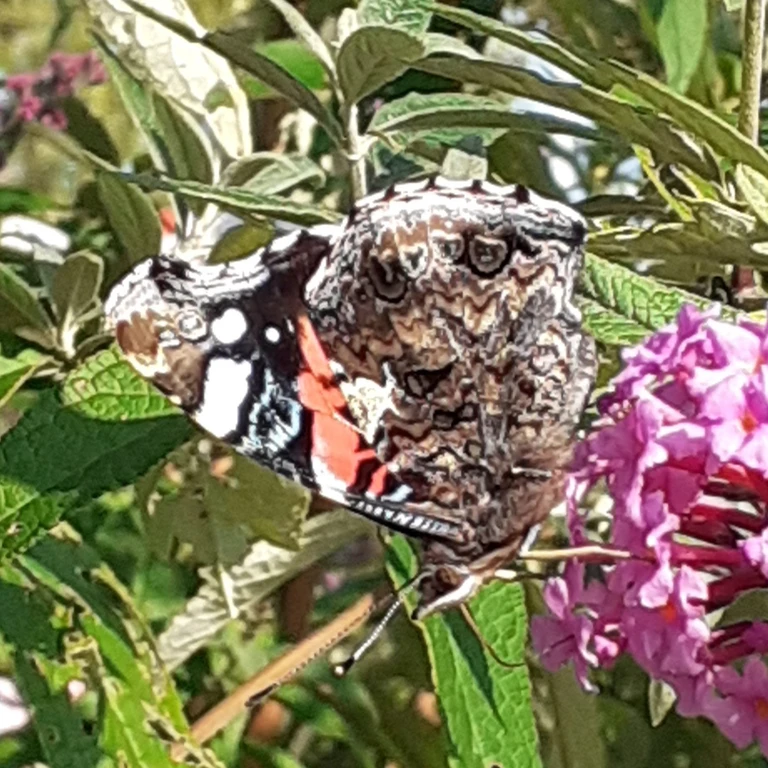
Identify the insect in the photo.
Vanessa atalanta
